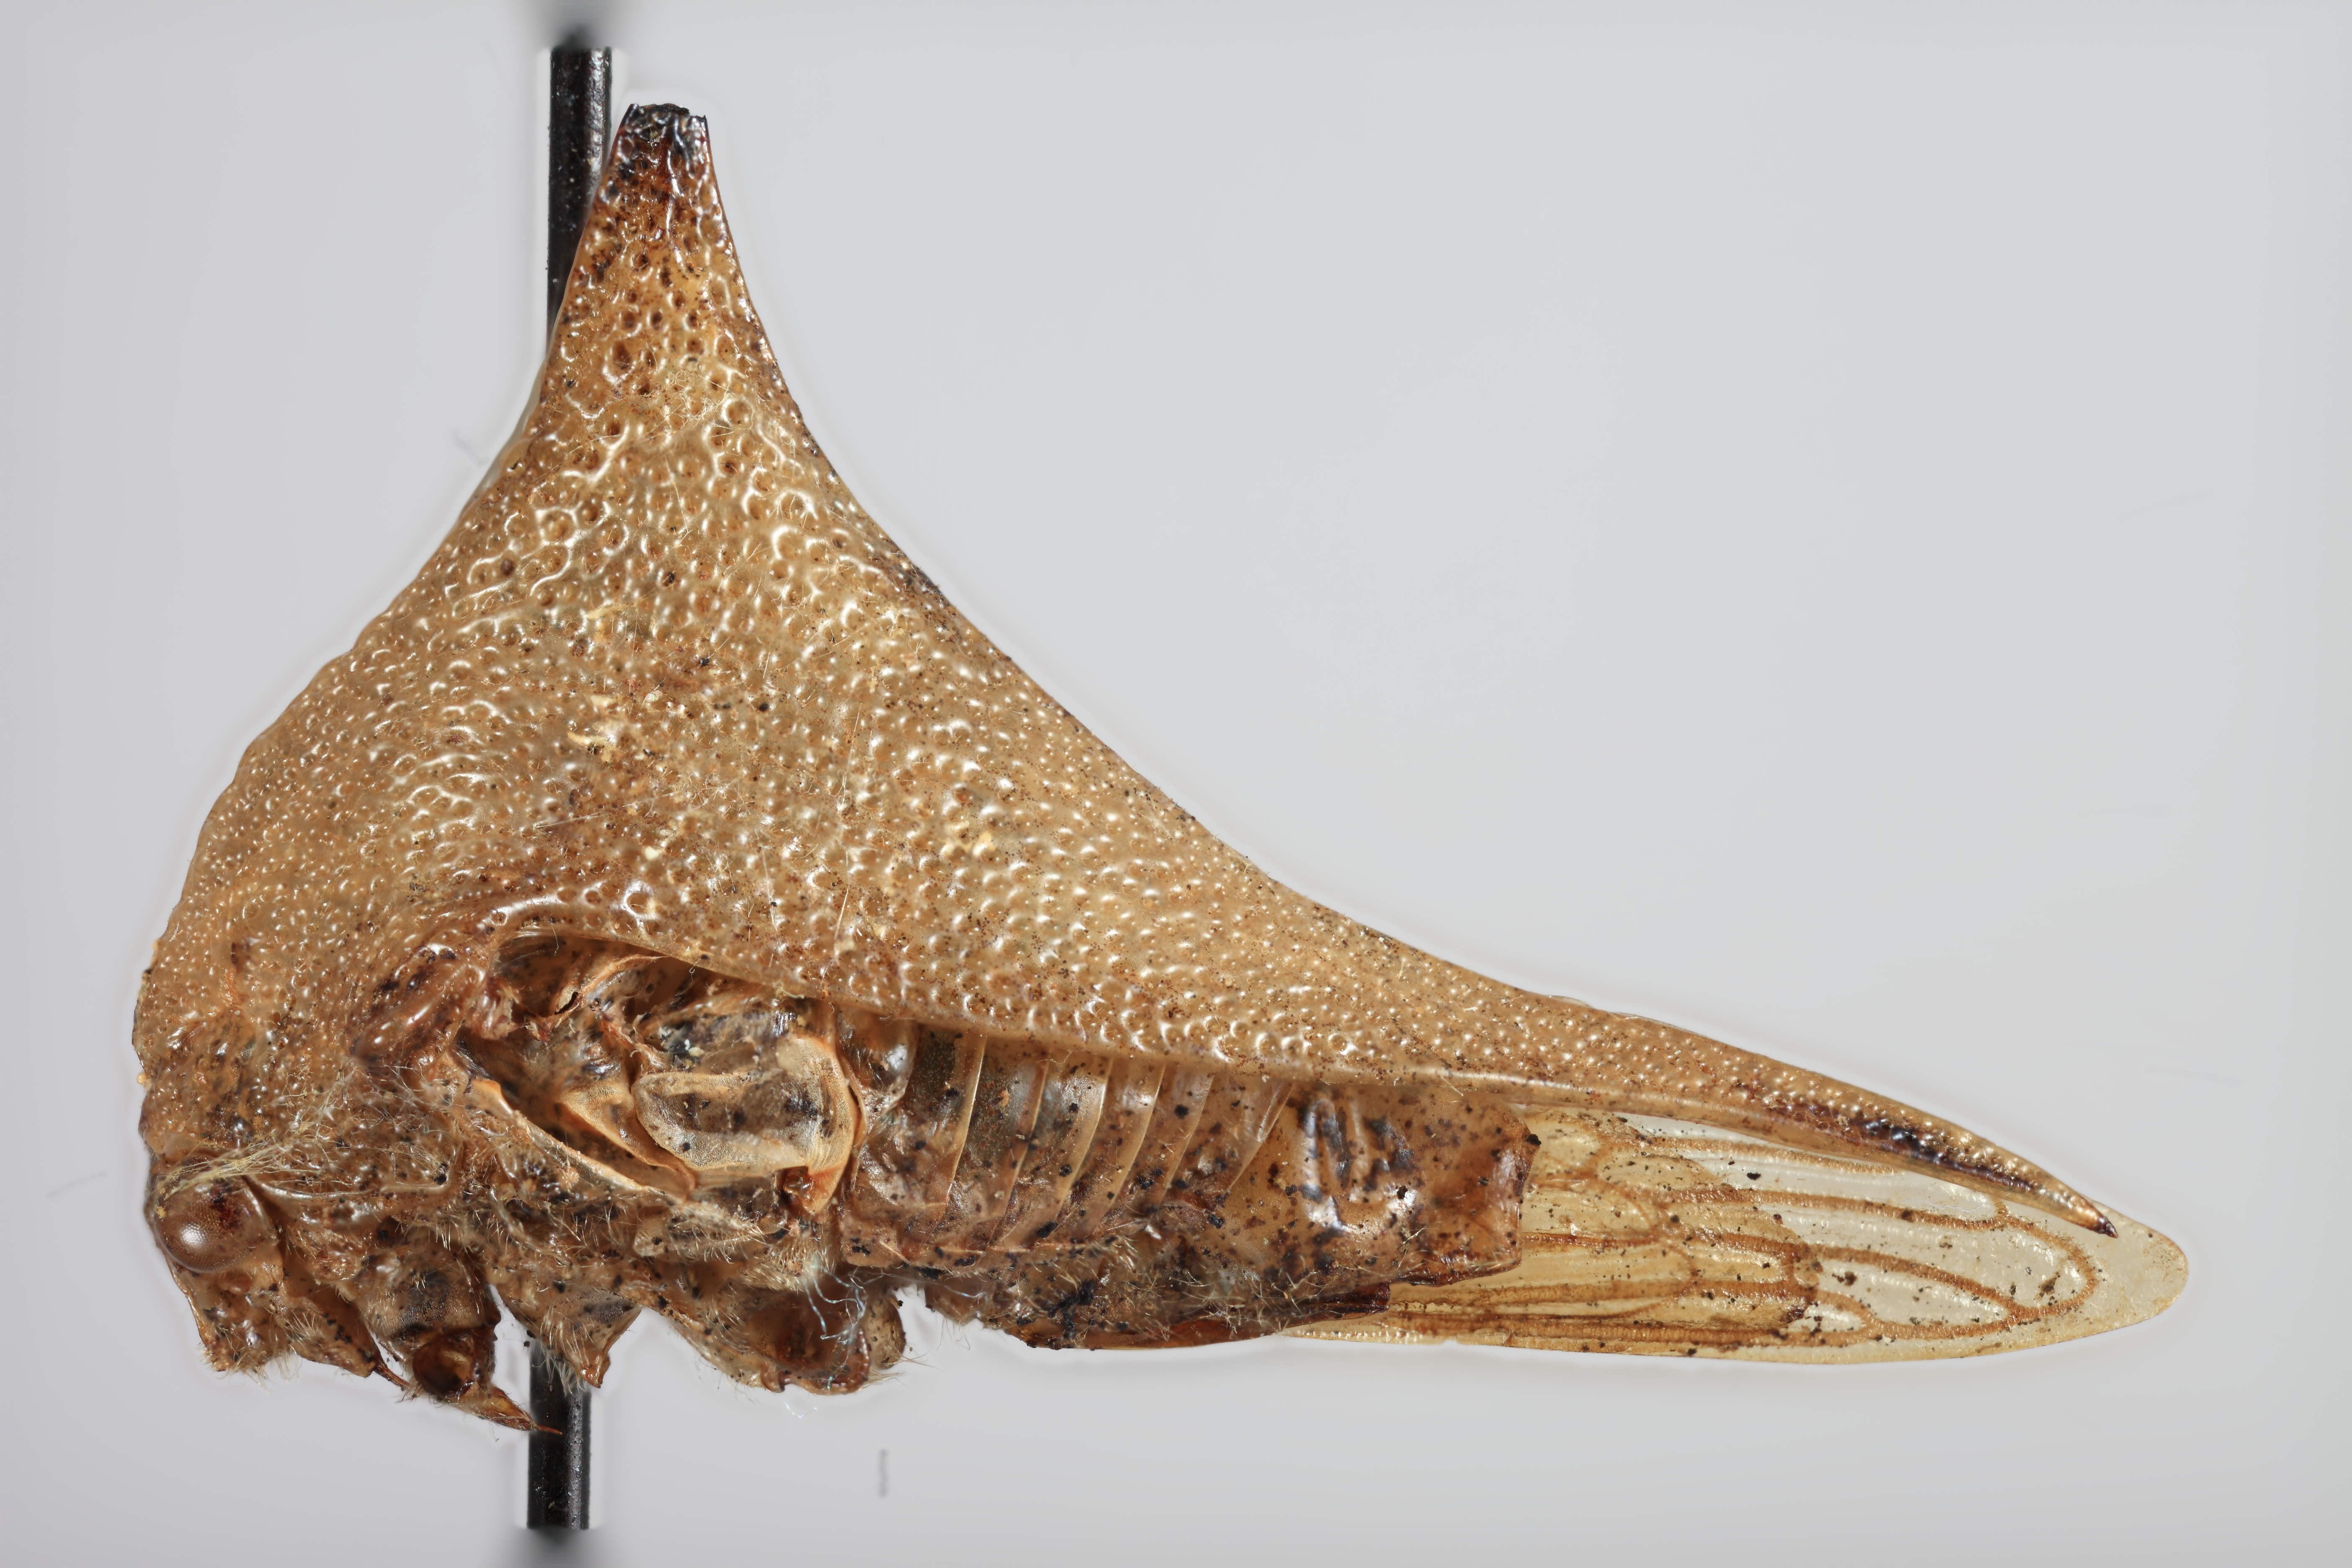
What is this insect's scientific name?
Umbonia immaculata
